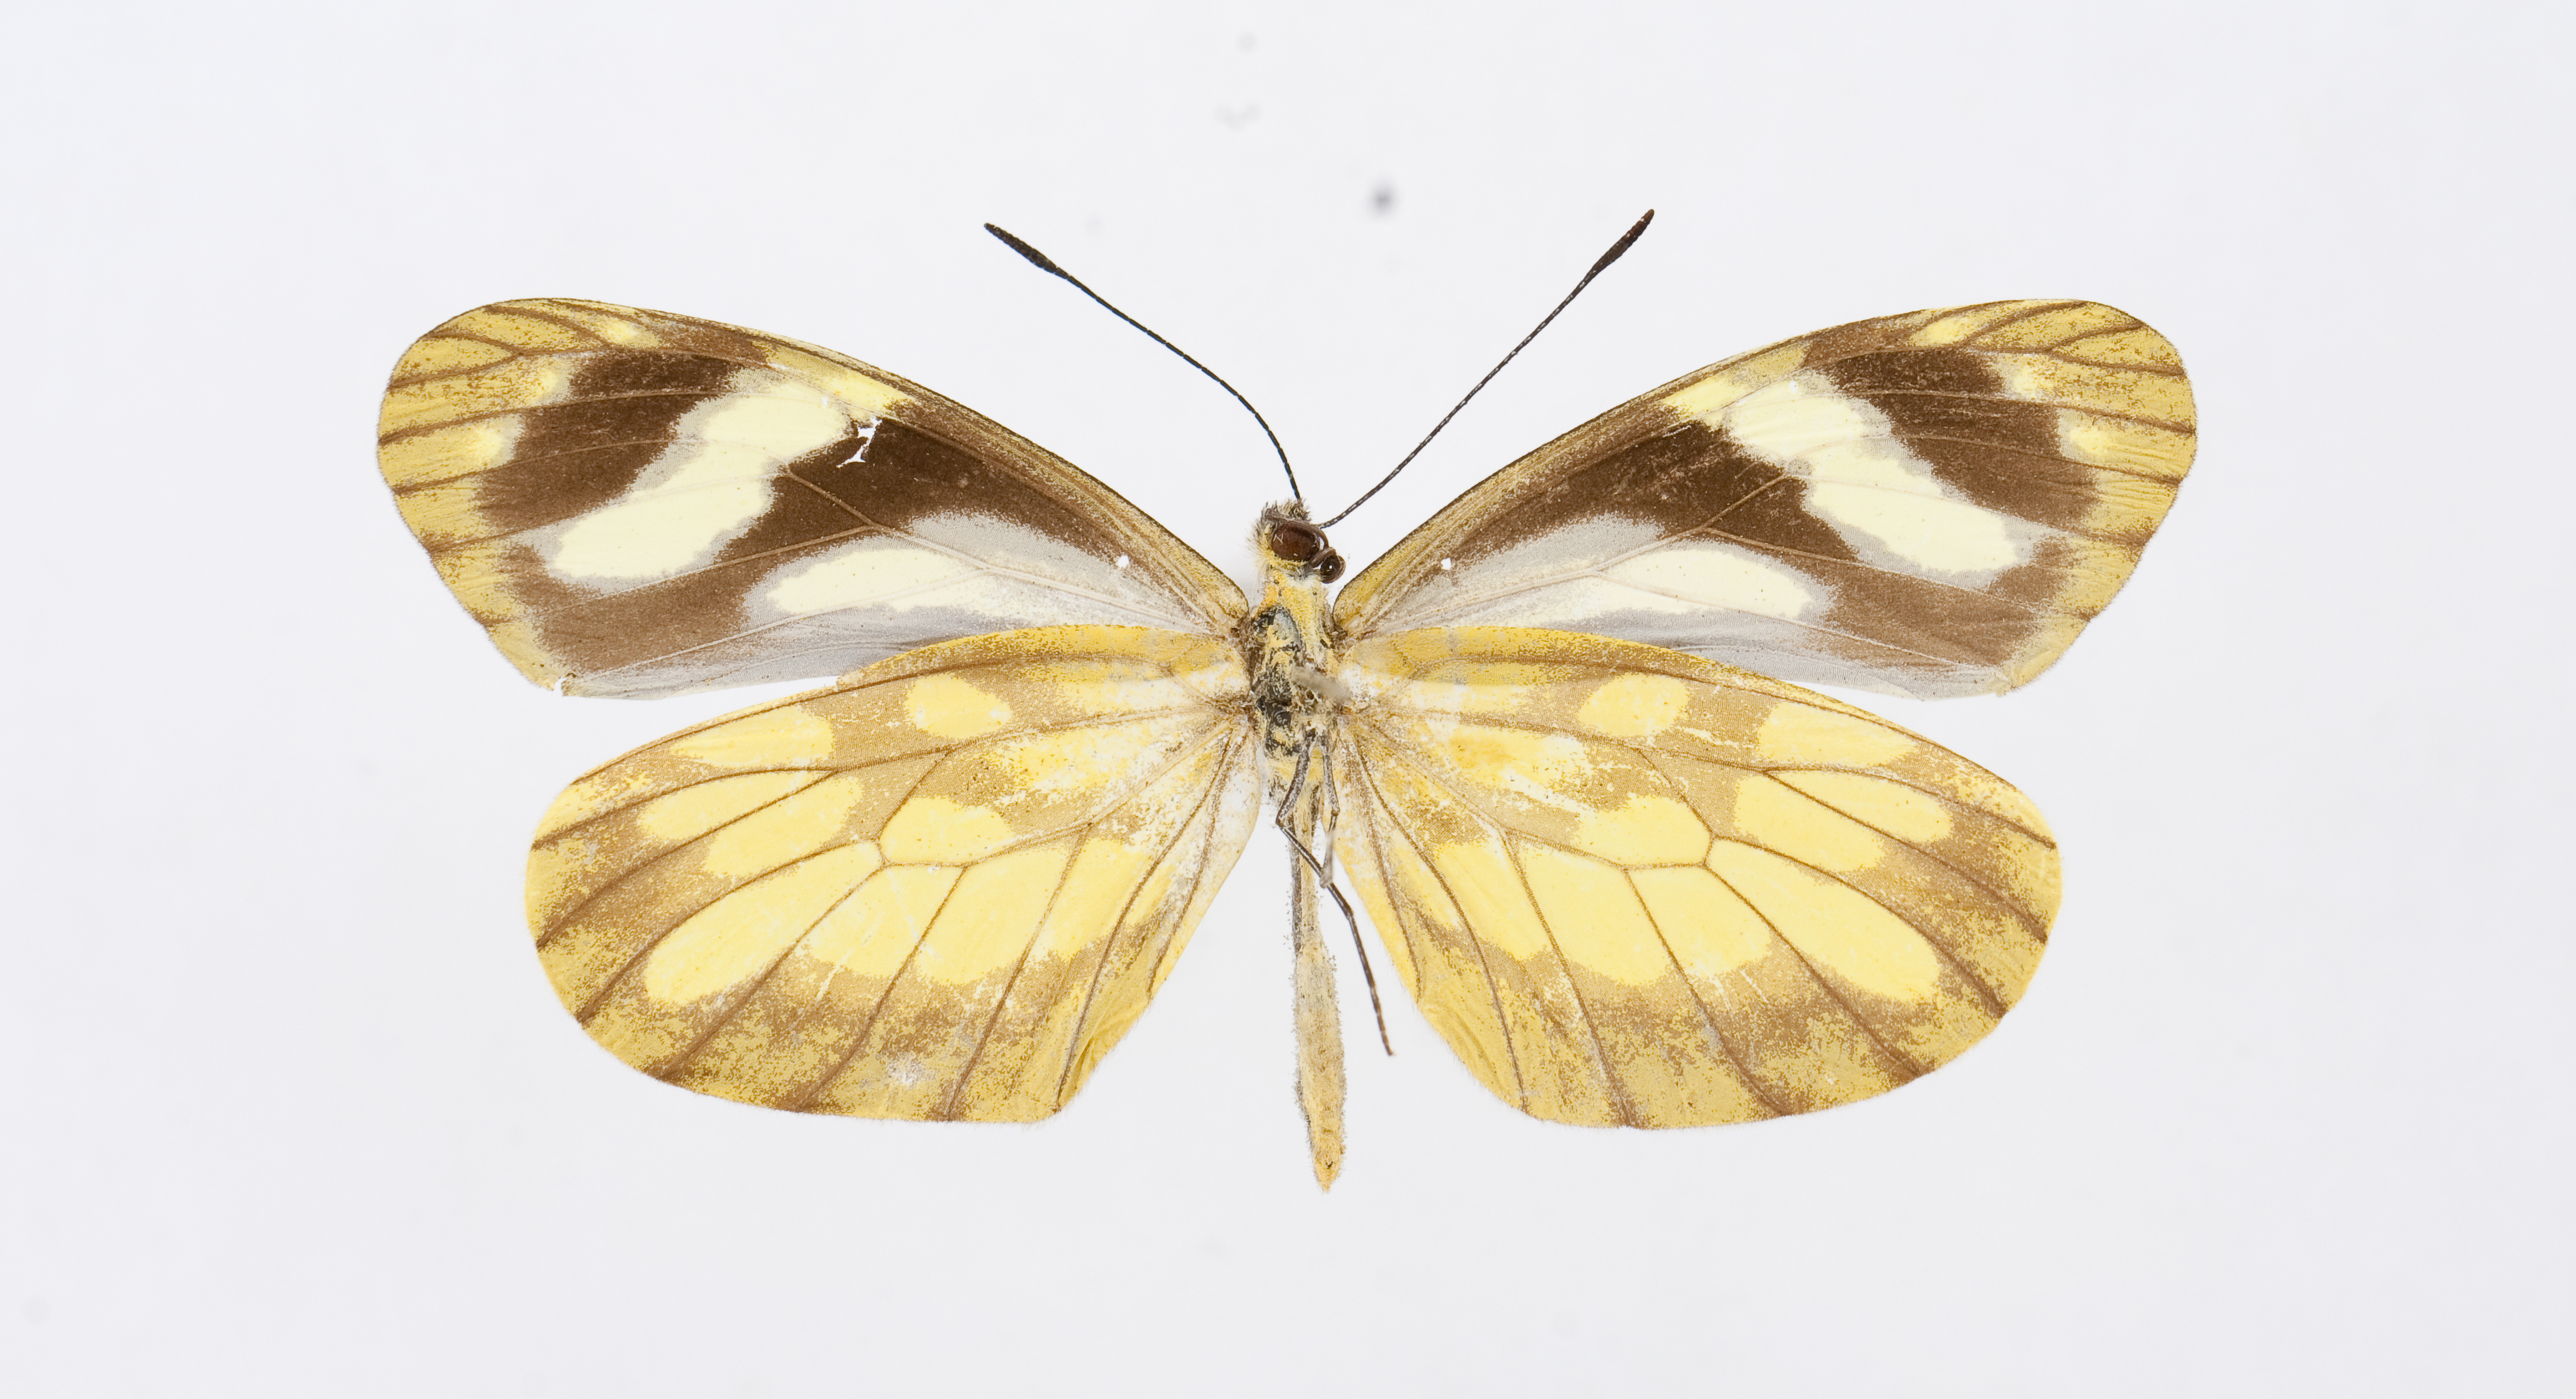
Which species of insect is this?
Dismorphia lua
